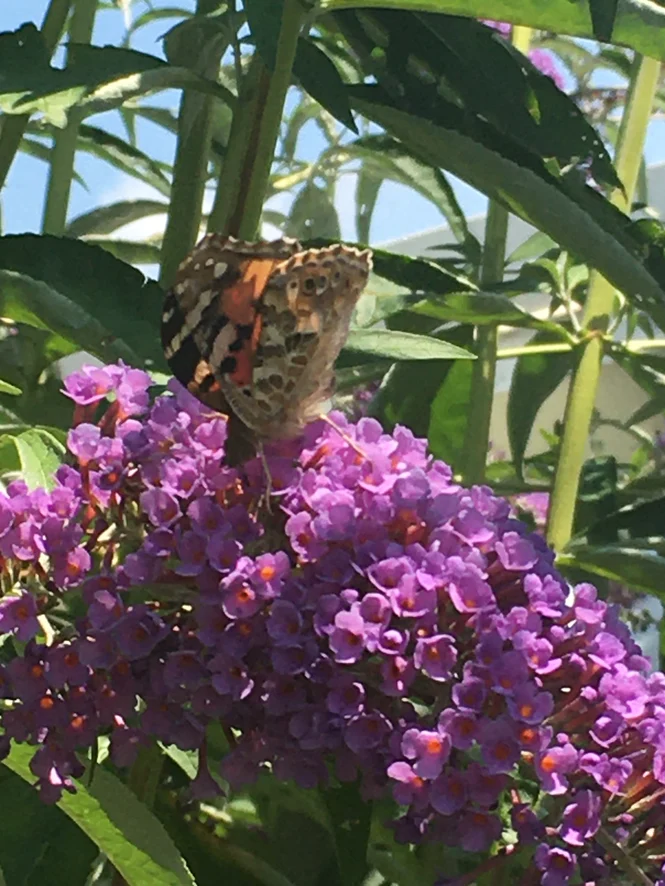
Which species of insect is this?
Vanessa cardui
